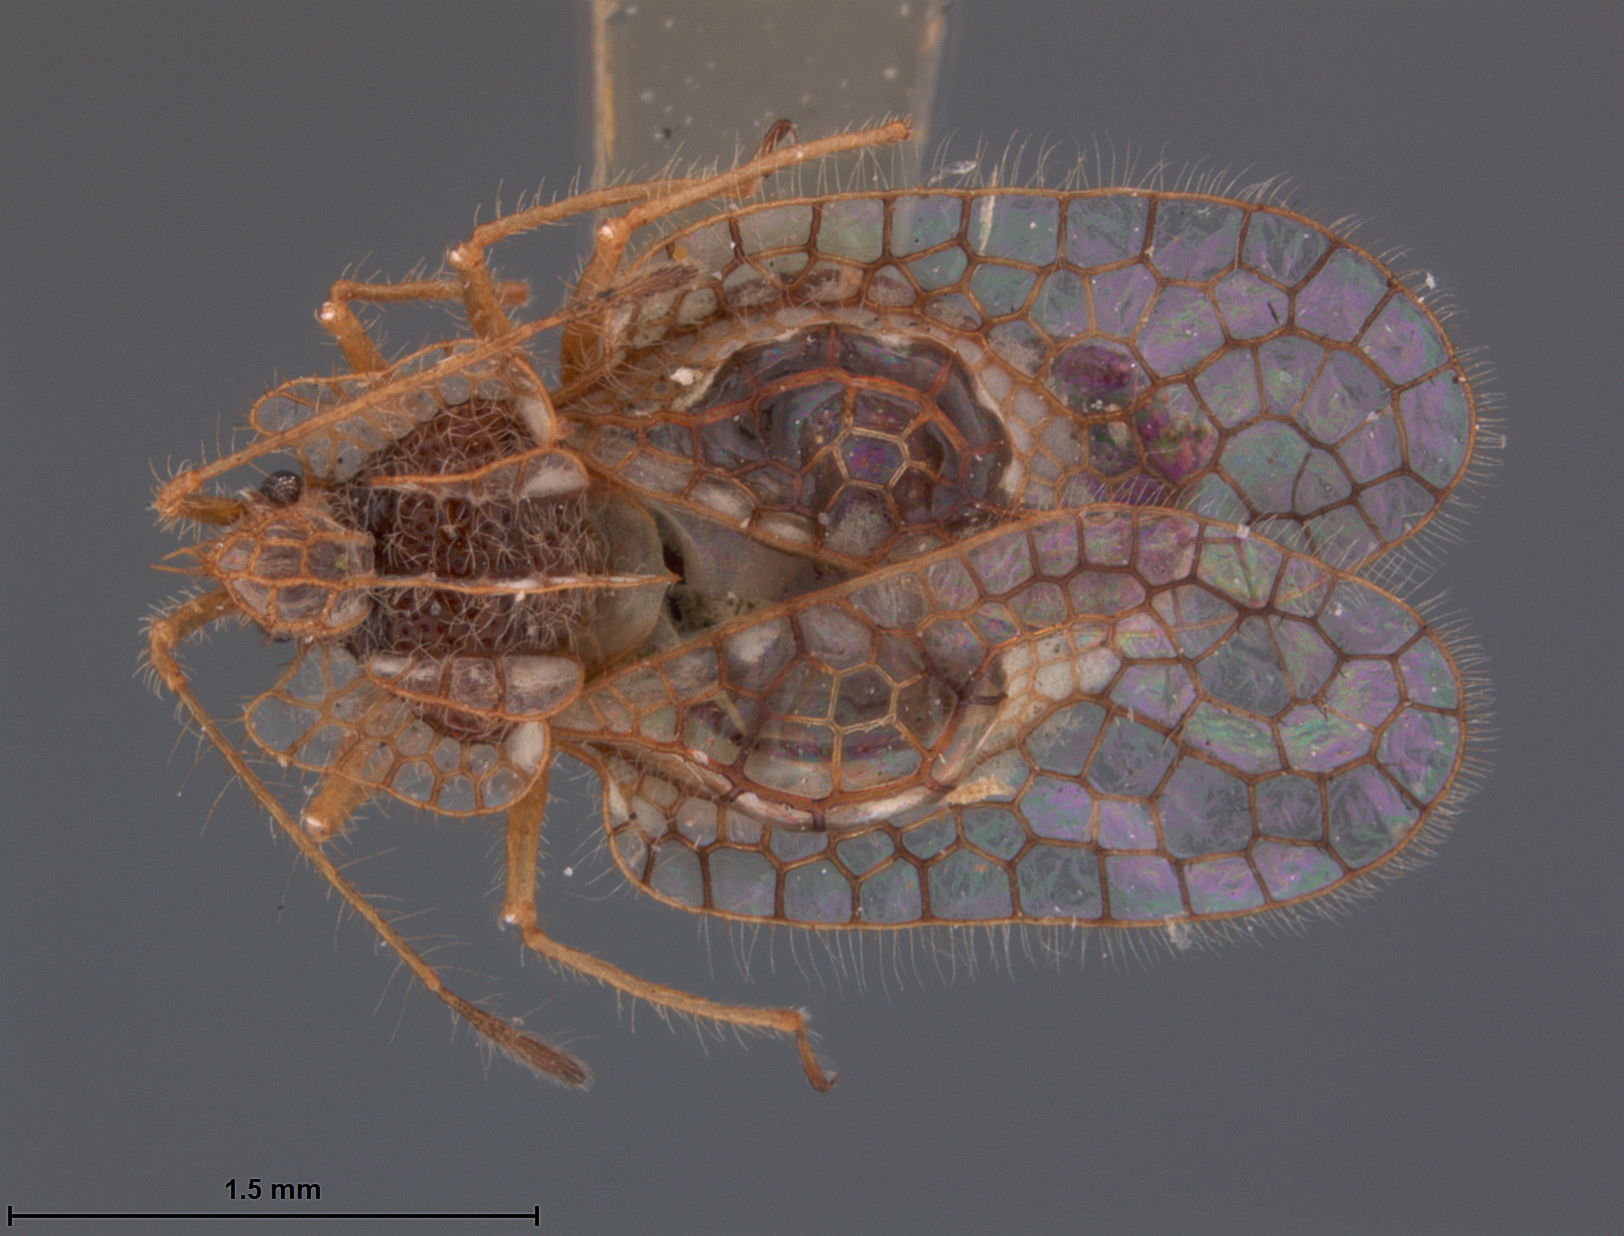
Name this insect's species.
Leptobyrsa bruchi
